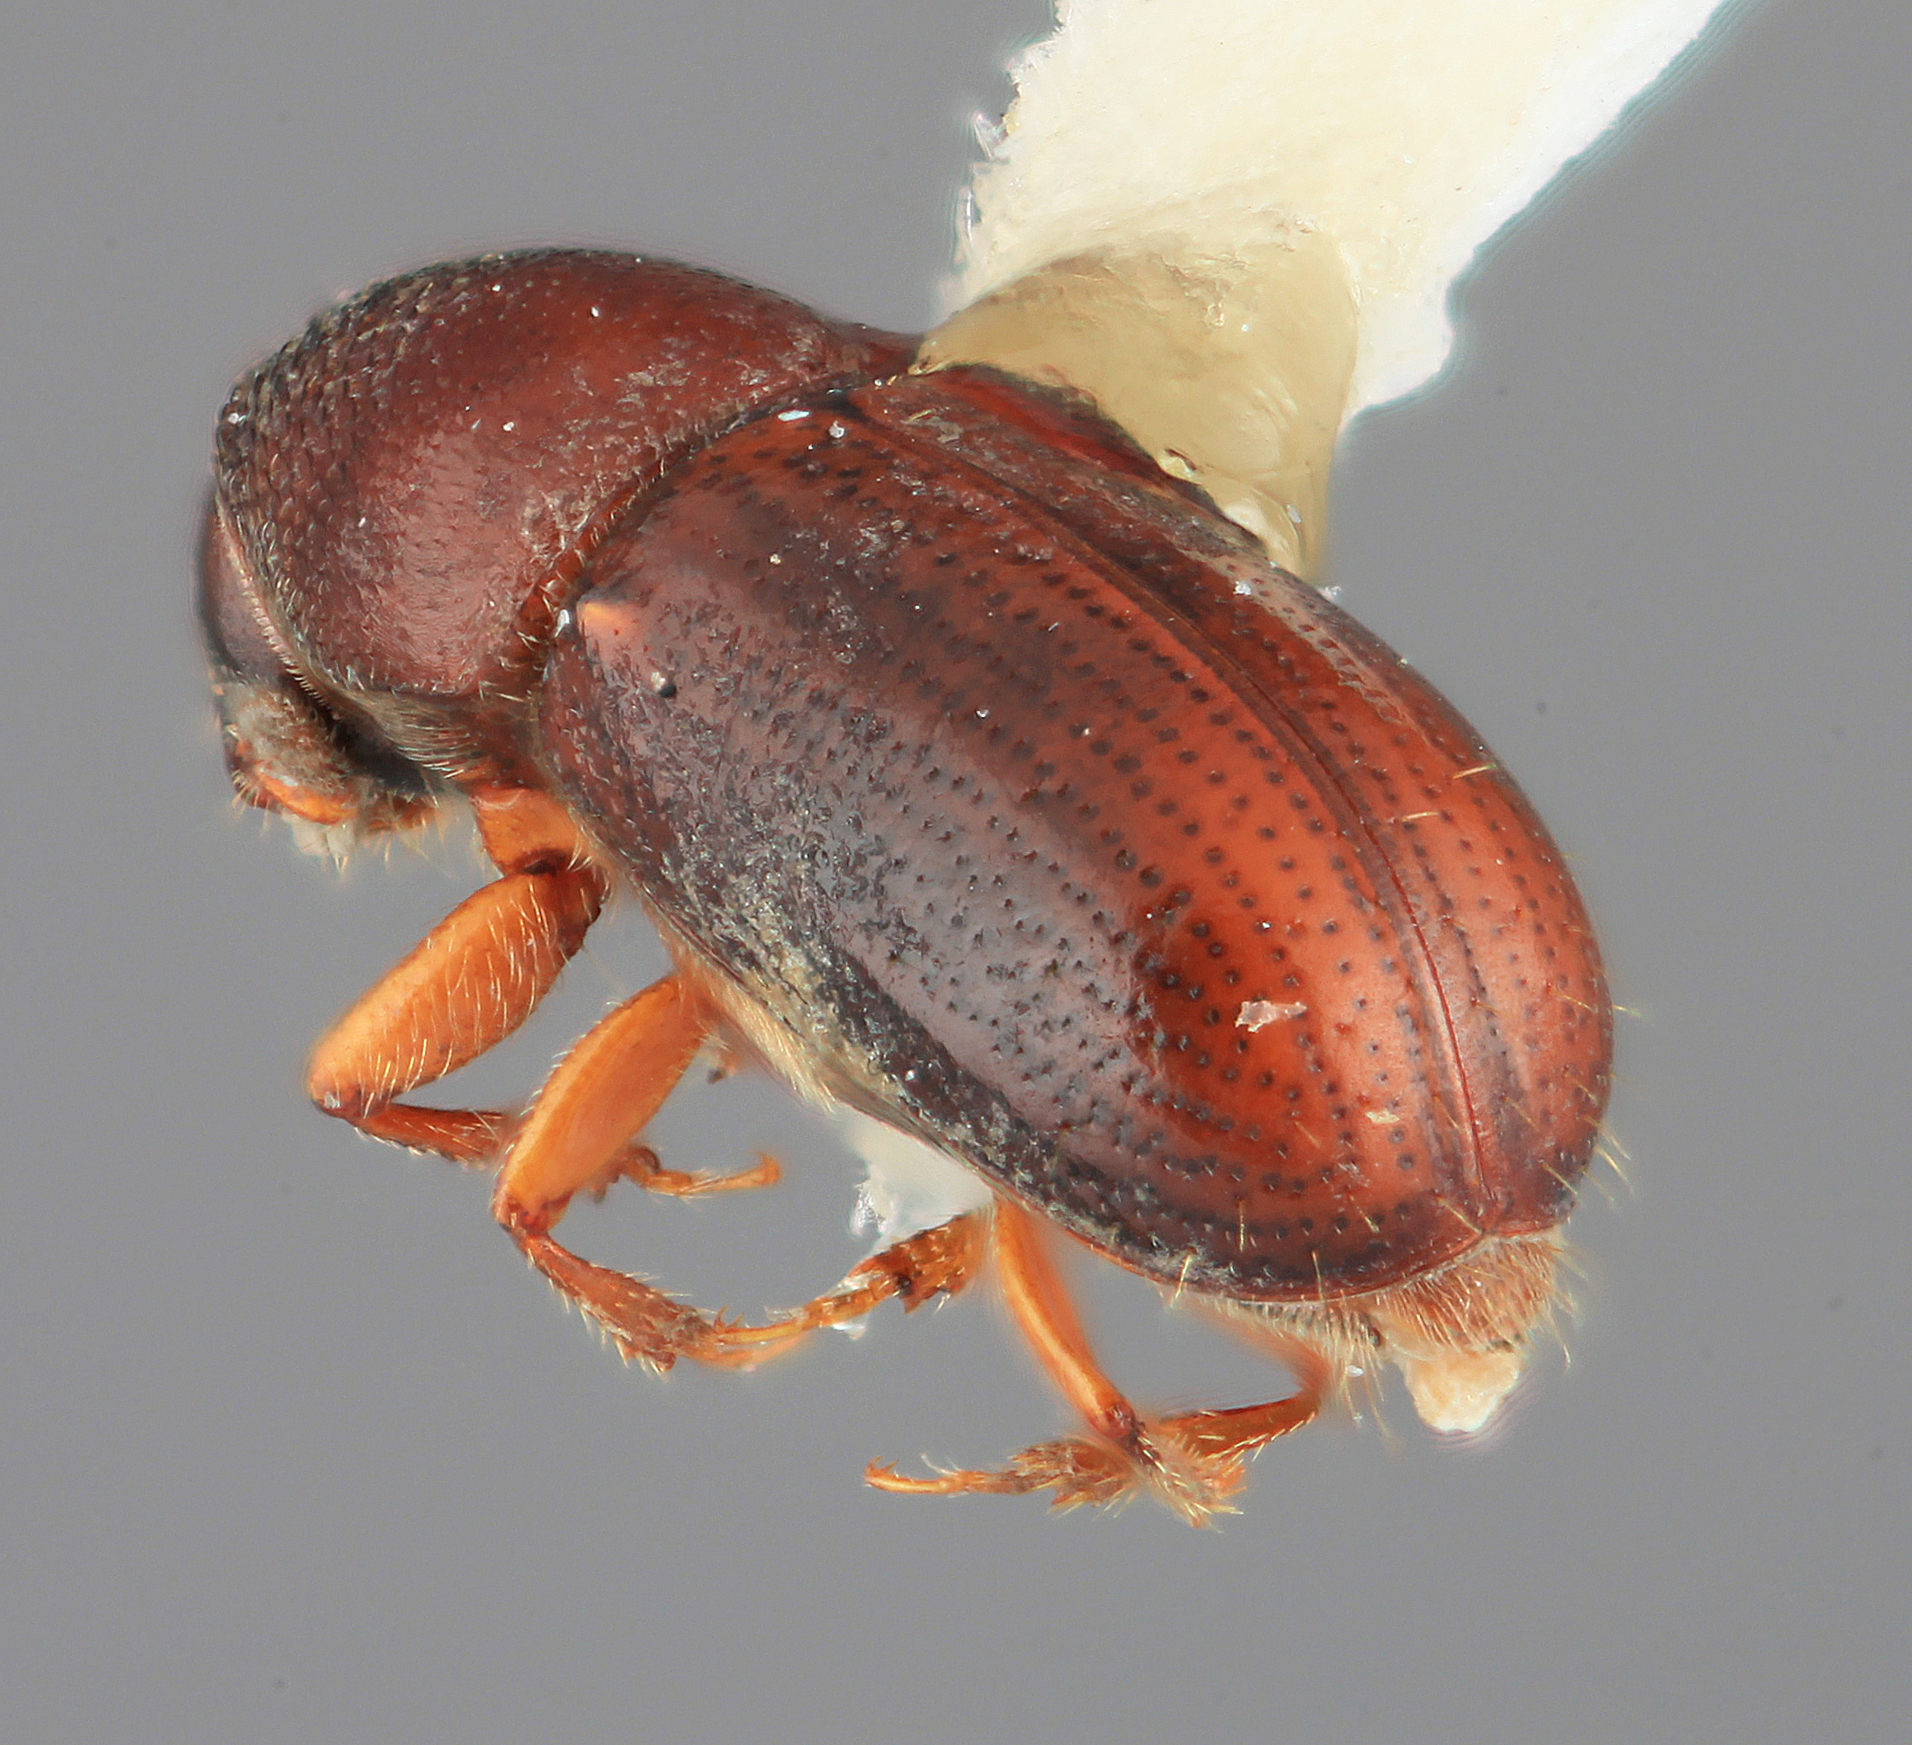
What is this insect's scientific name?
Araptus clusiae
